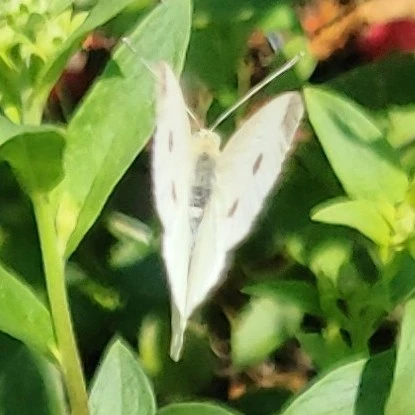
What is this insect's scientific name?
Pieris rapae
